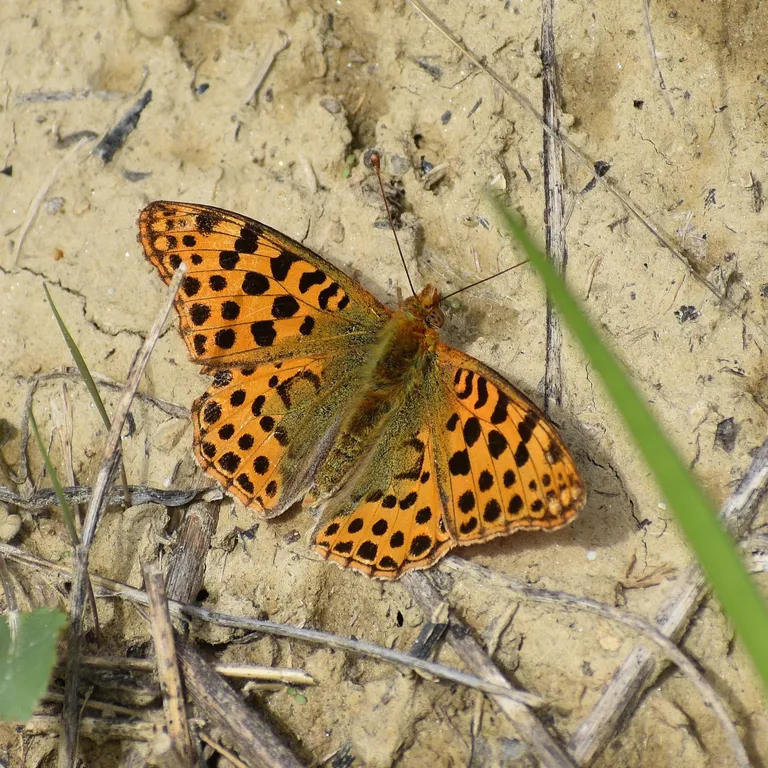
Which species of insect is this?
Issoria lathonia
